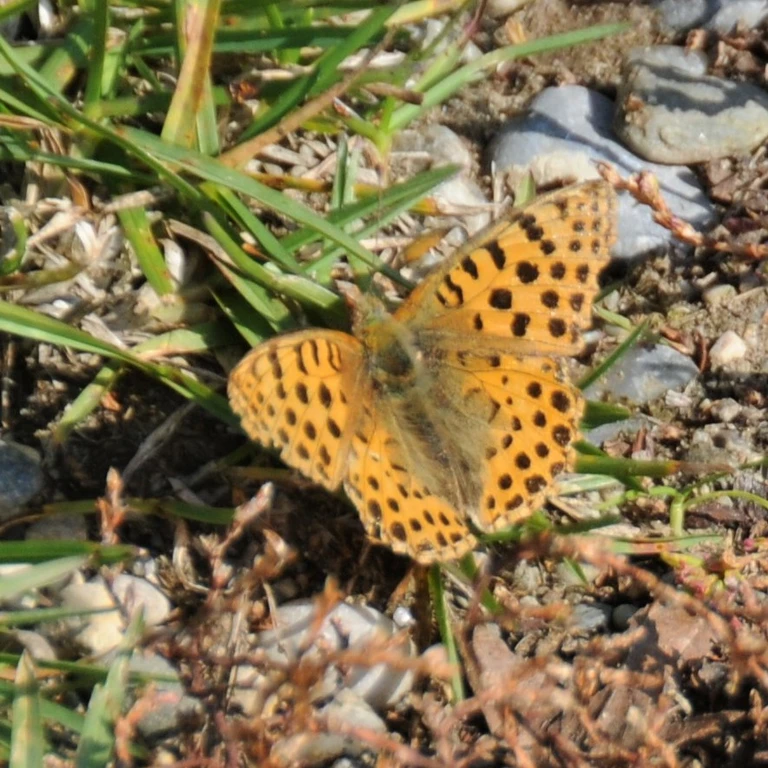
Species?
Issoria lathonia
